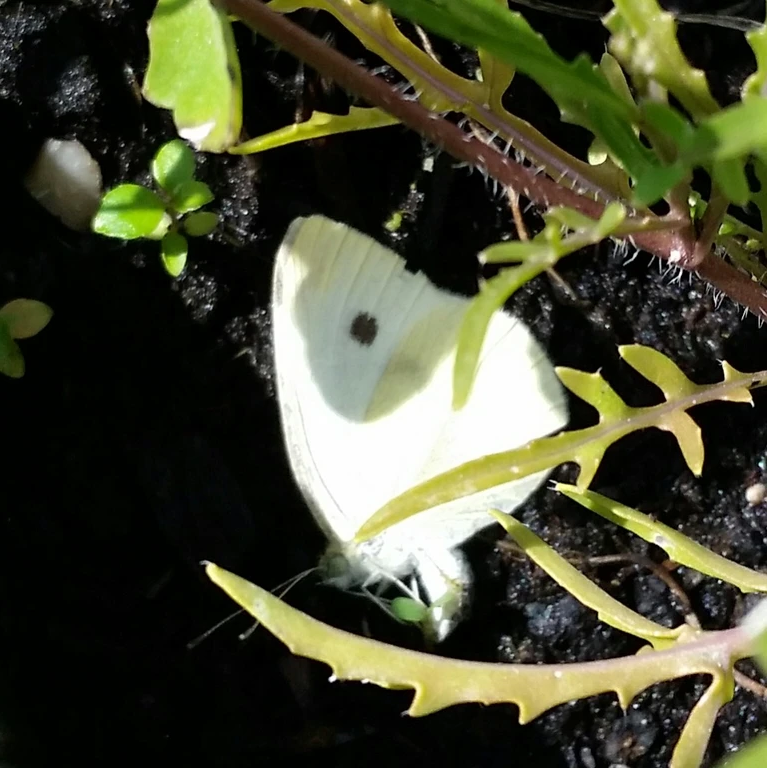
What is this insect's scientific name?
Pieris rapae
